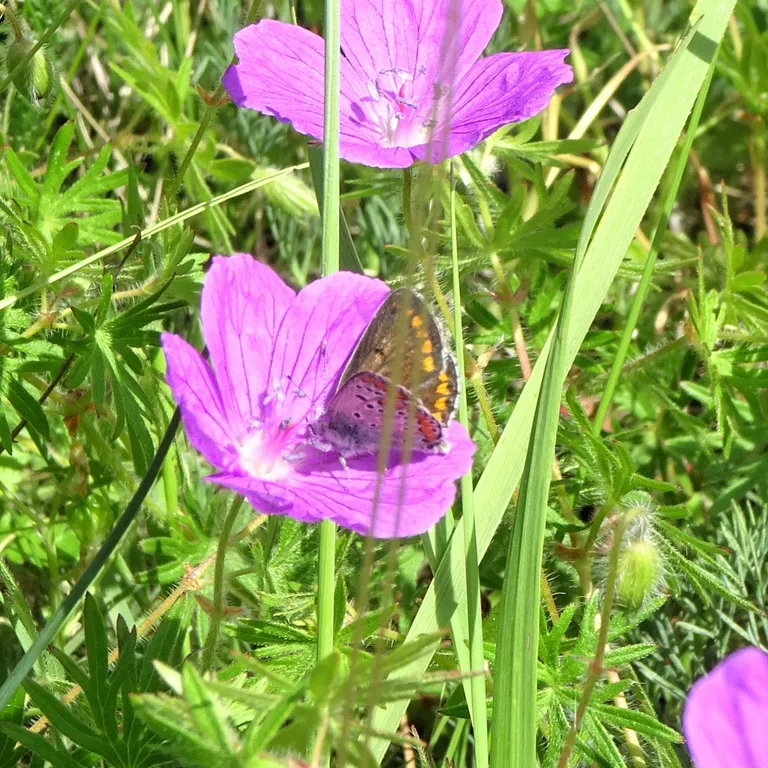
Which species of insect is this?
Aricia agestis/artaxerxes
